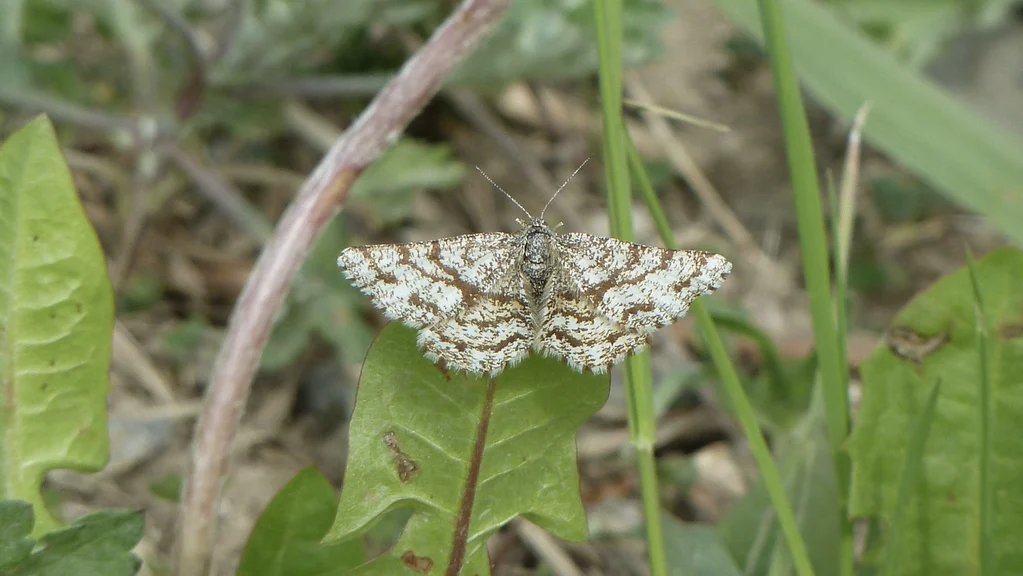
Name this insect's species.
Ematurga atomaria
